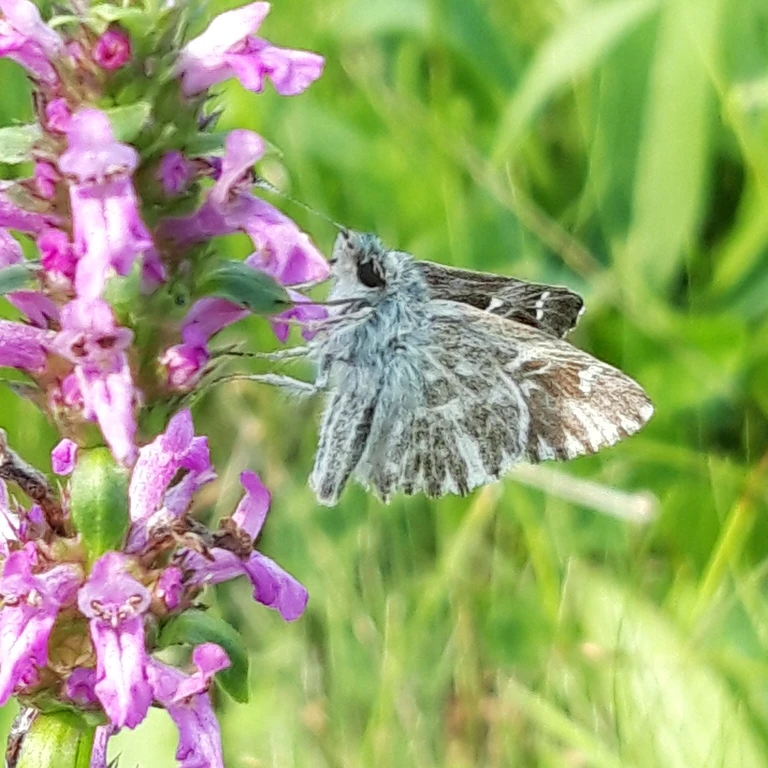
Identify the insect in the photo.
Muschampia floccifera (also Carcharodus floccifera)
